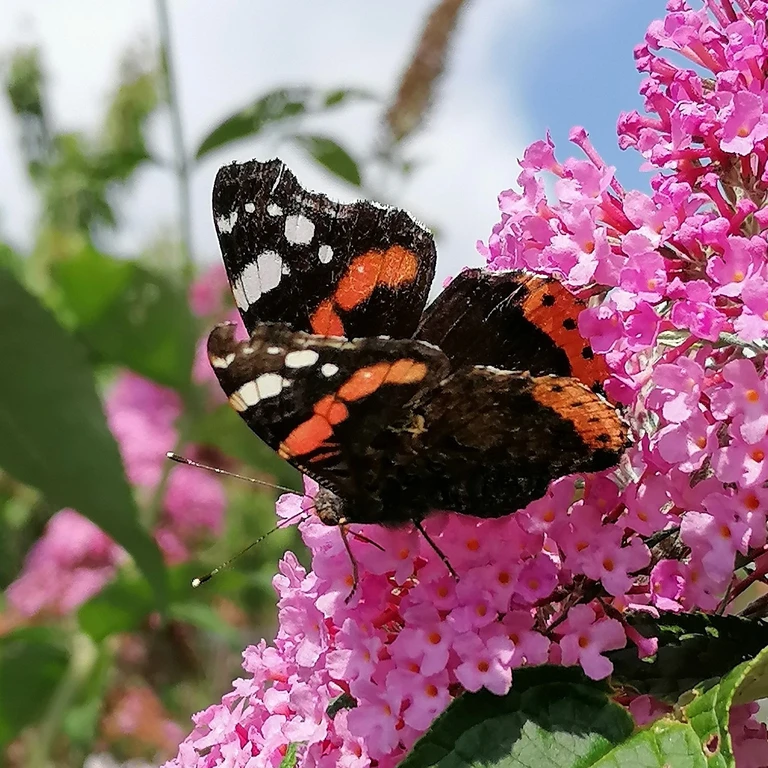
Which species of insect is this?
Vanessa atalanta
